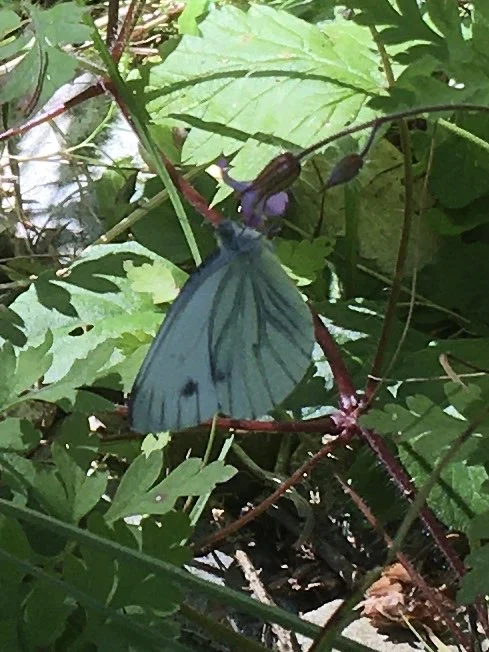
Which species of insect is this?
Pieris napi
